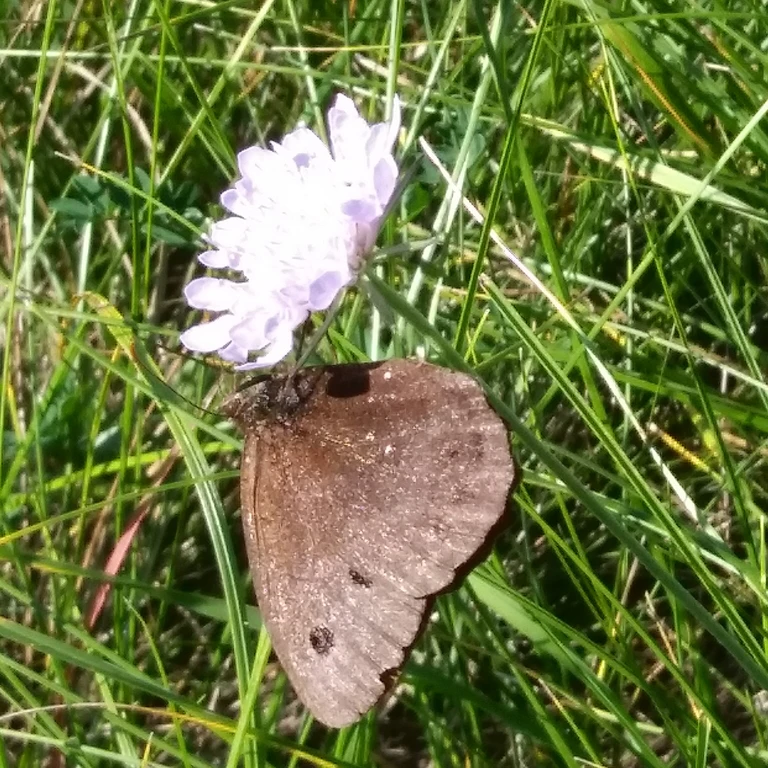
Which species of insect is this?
Minois dryas
